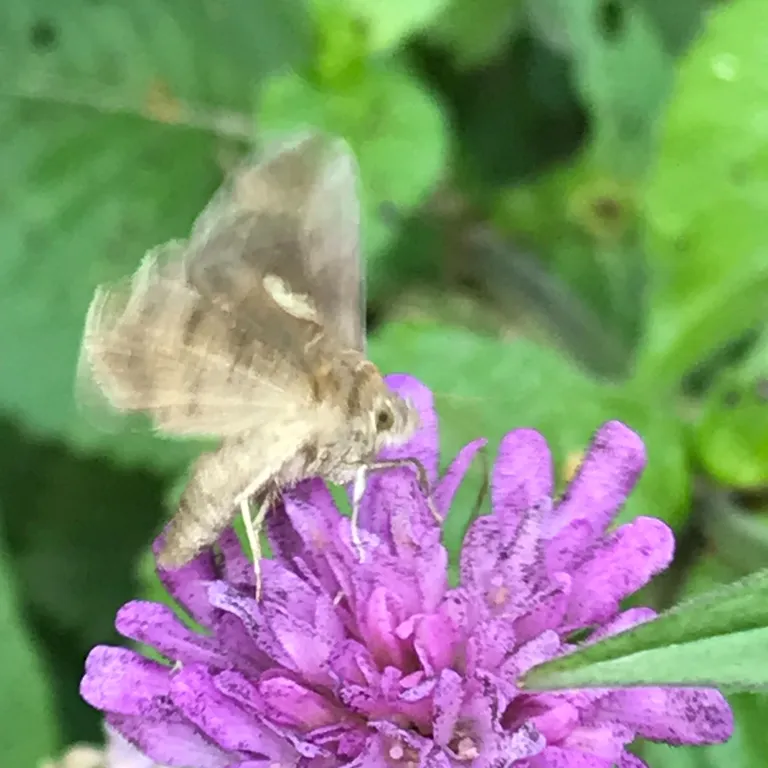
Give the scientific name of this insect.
Autographa gamma
